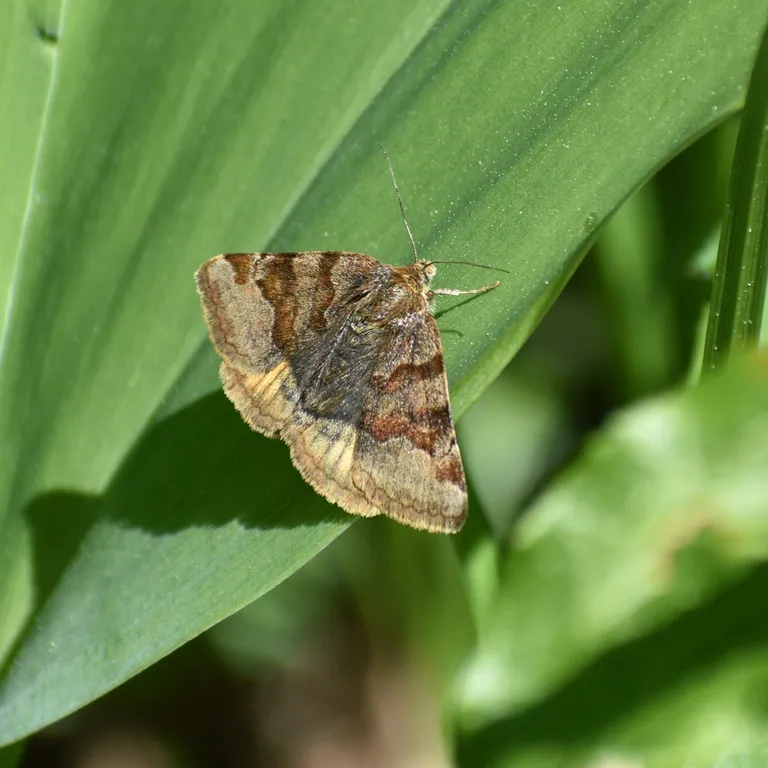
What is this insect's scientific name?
Euclidia glyphica
